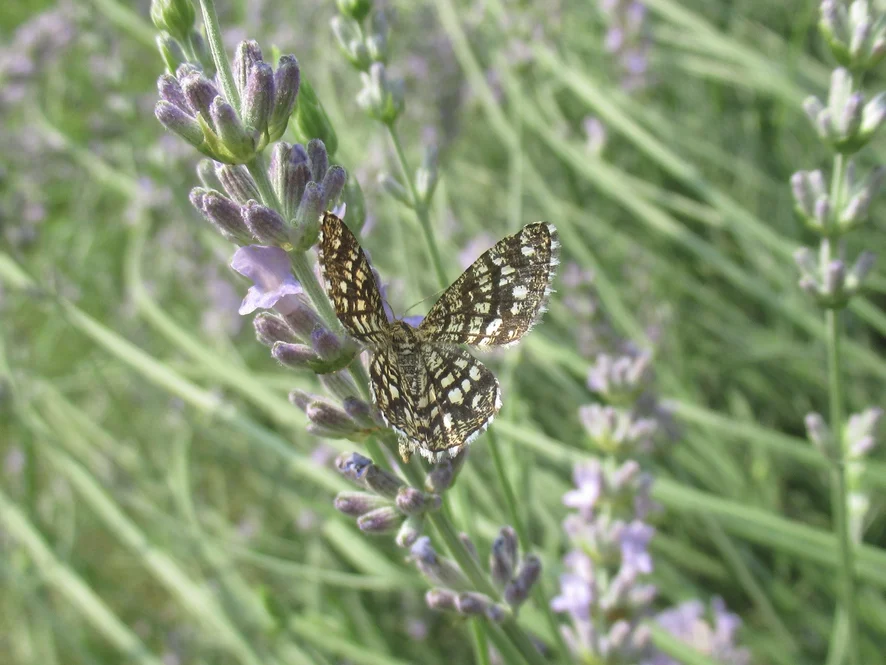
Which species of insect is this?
Chiasmia clathrata
